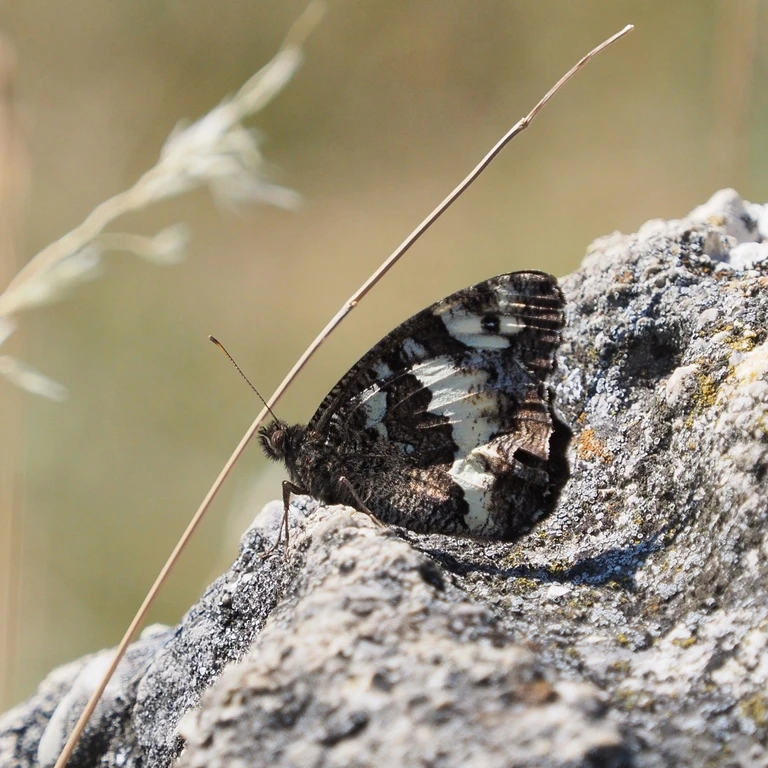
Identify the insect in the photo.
Brintesia circe
